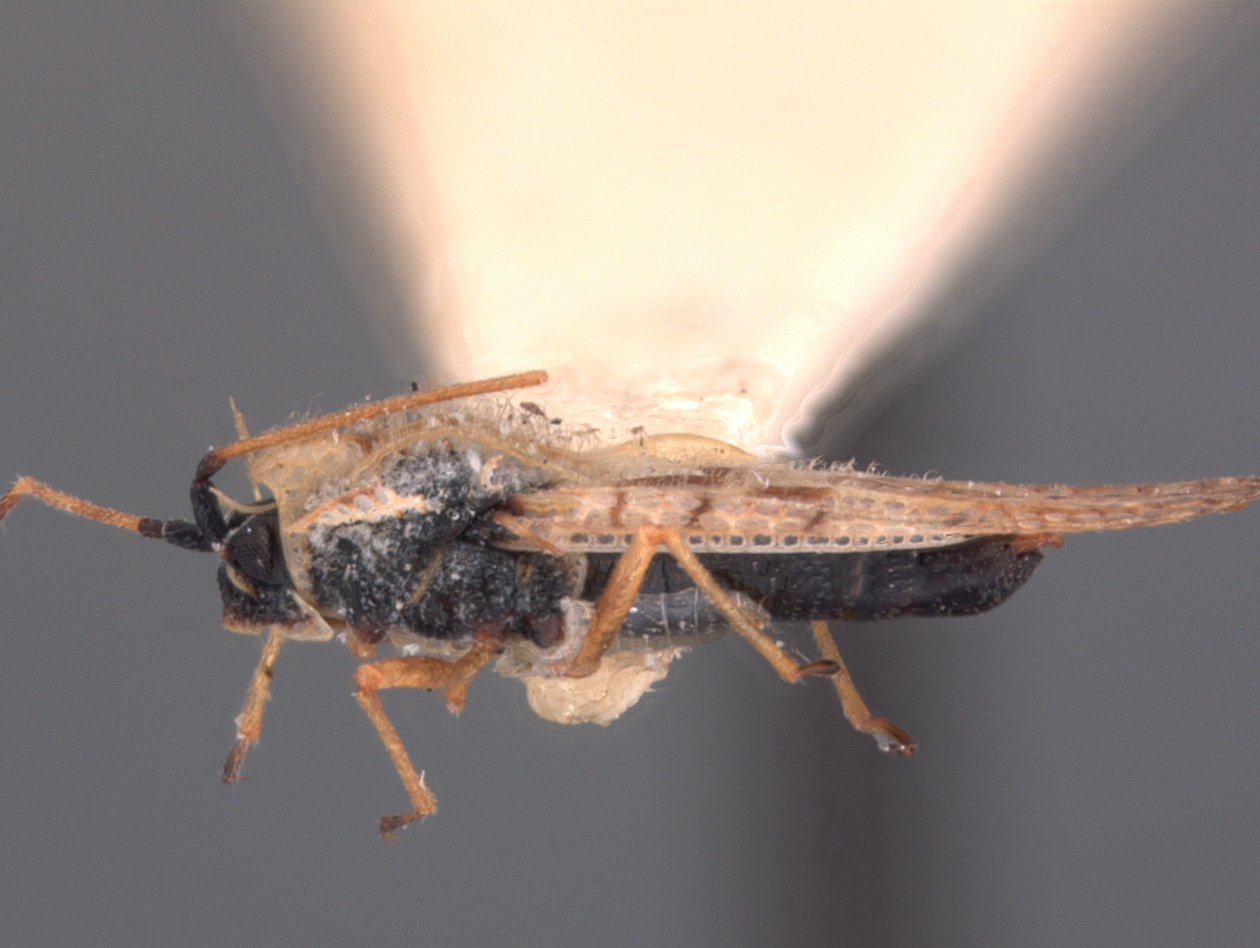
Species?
Gargaphia arizonica
